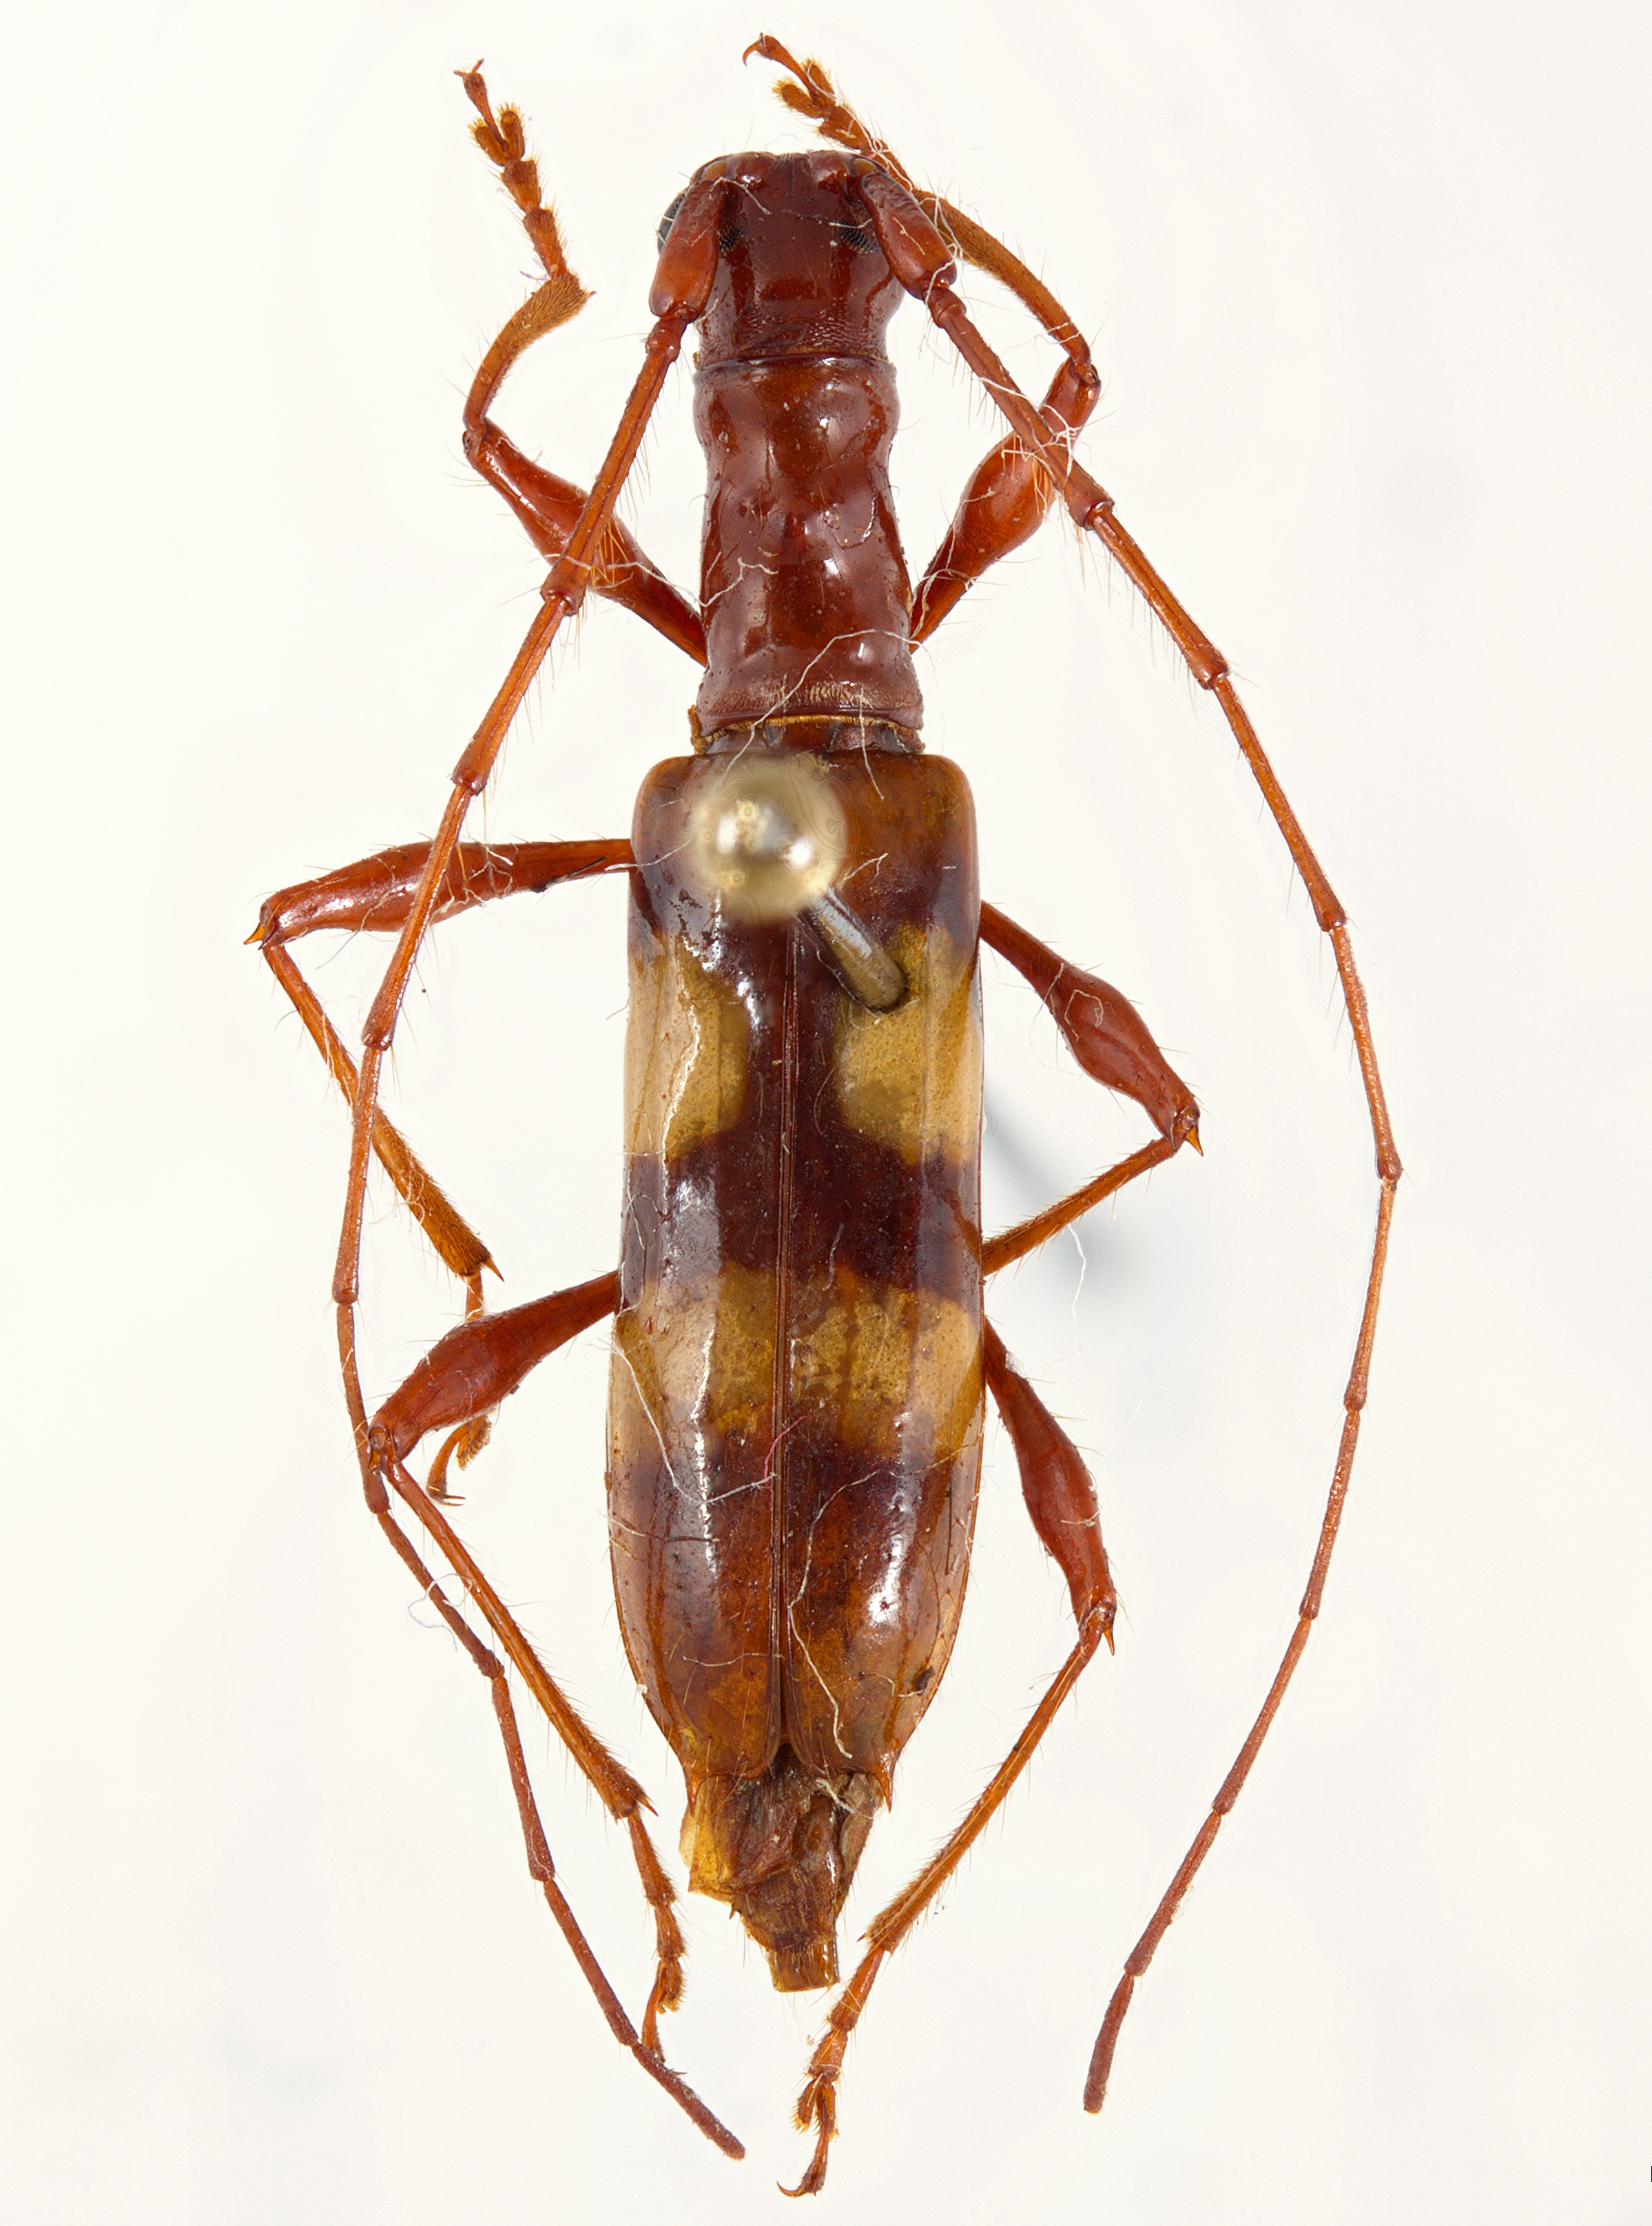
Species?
Asynapteron glabriolum
